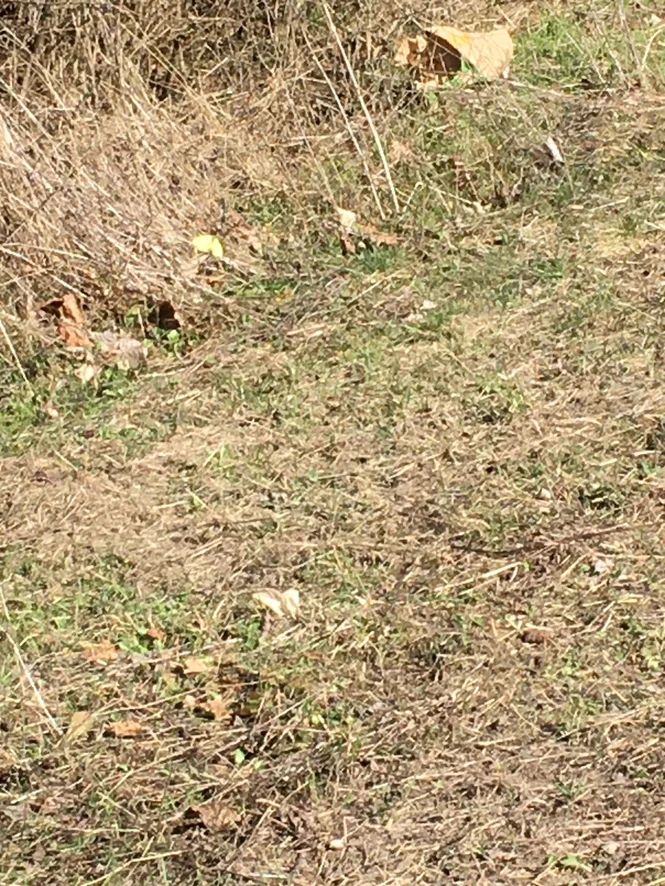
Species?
Gonepteryx rhamni
